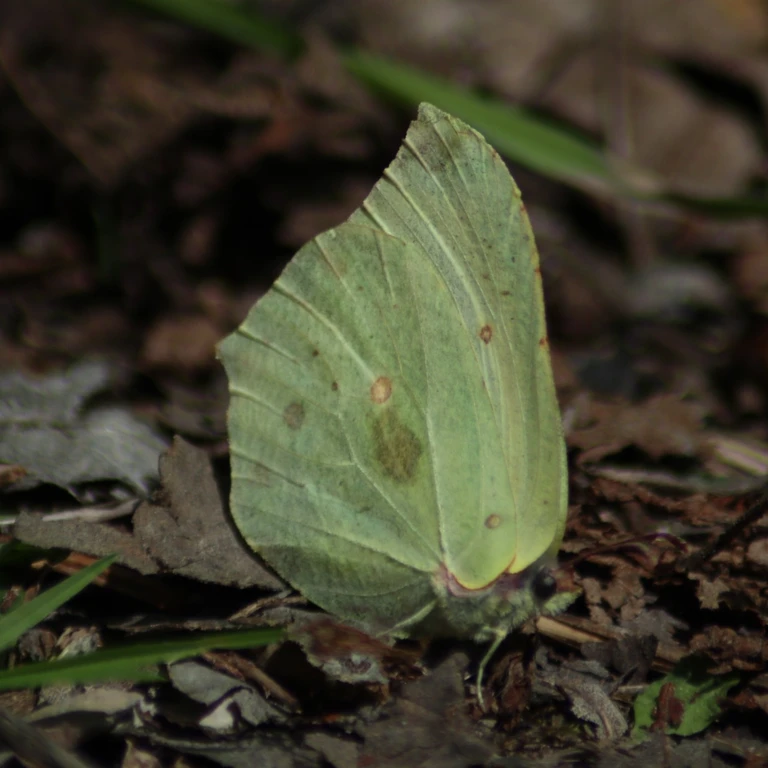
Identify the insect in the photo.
Gonepteryx rhamni
